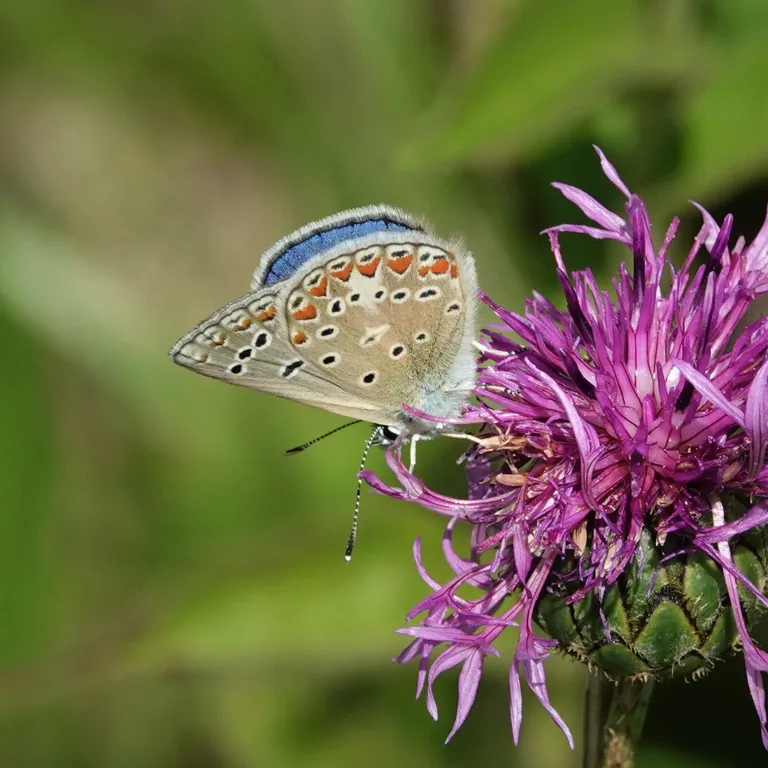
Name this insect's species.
Polyommatus thersites
